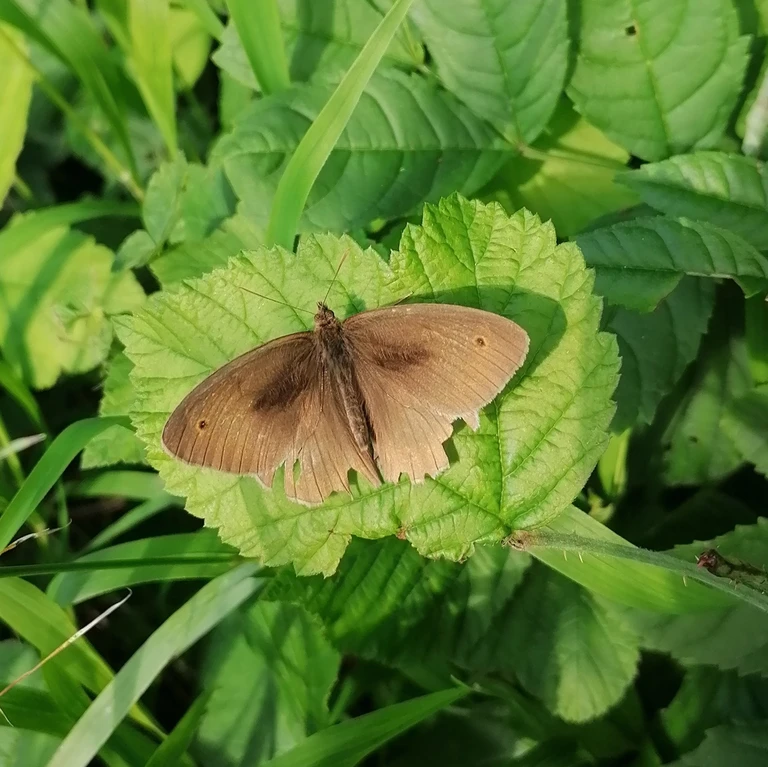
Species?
Maniola jurtina
